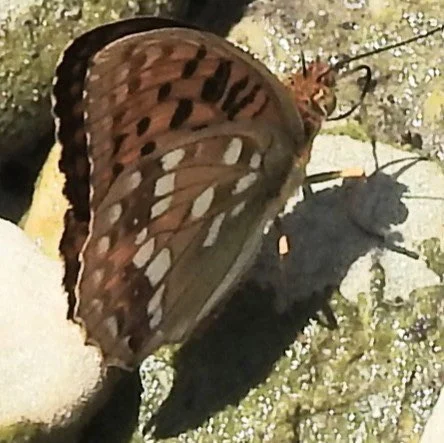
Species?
Fabriciana adippe
